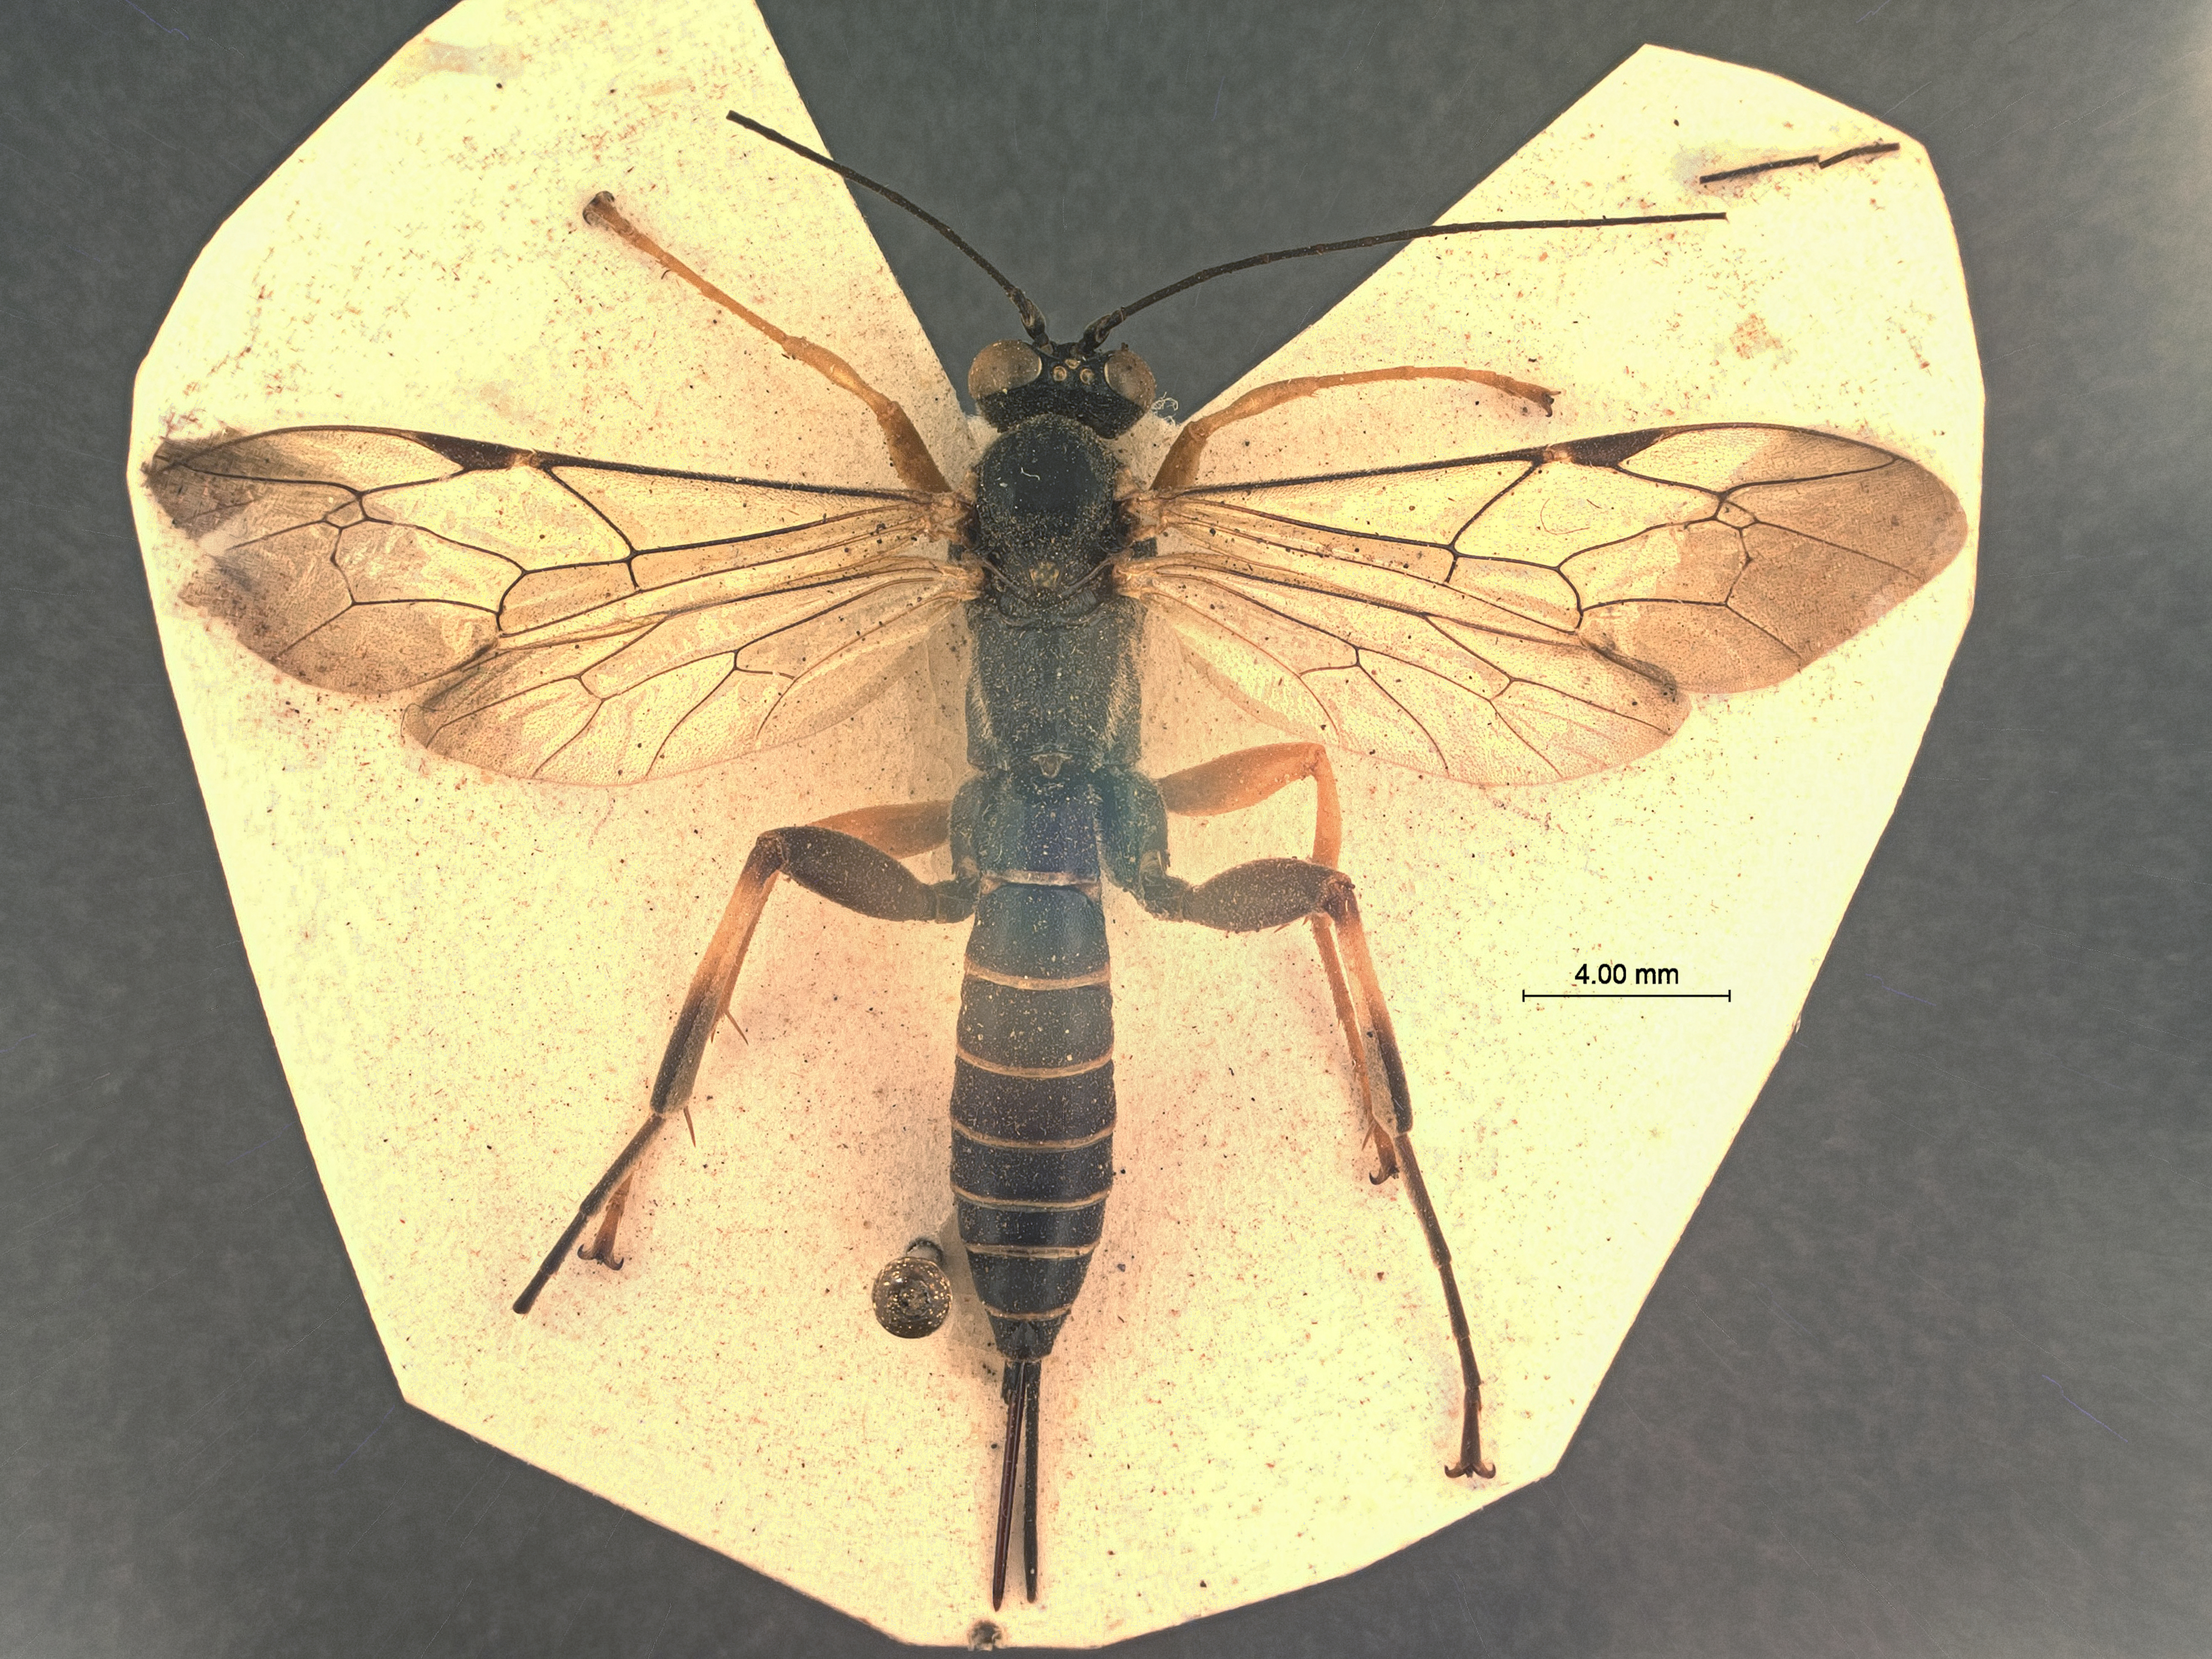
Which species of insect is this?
Ephialtes formosana
